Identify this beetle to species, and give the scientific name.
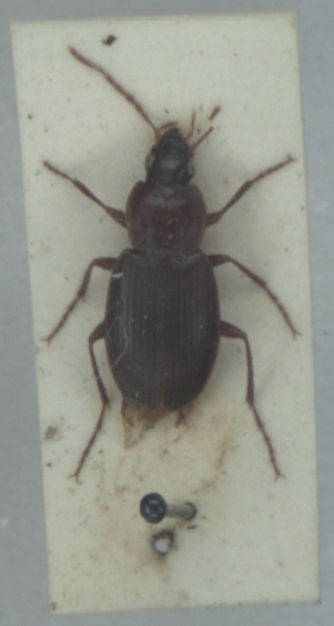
Calathus rotundicollis
